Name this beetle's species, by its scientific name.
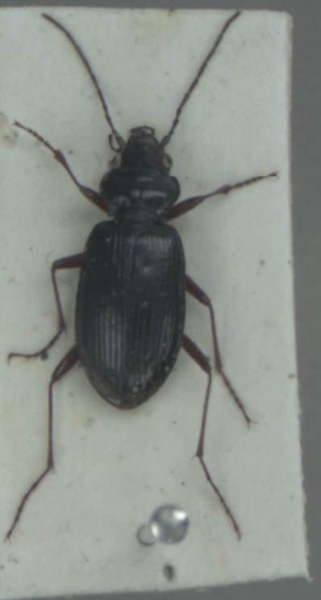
Nebria rufescens
